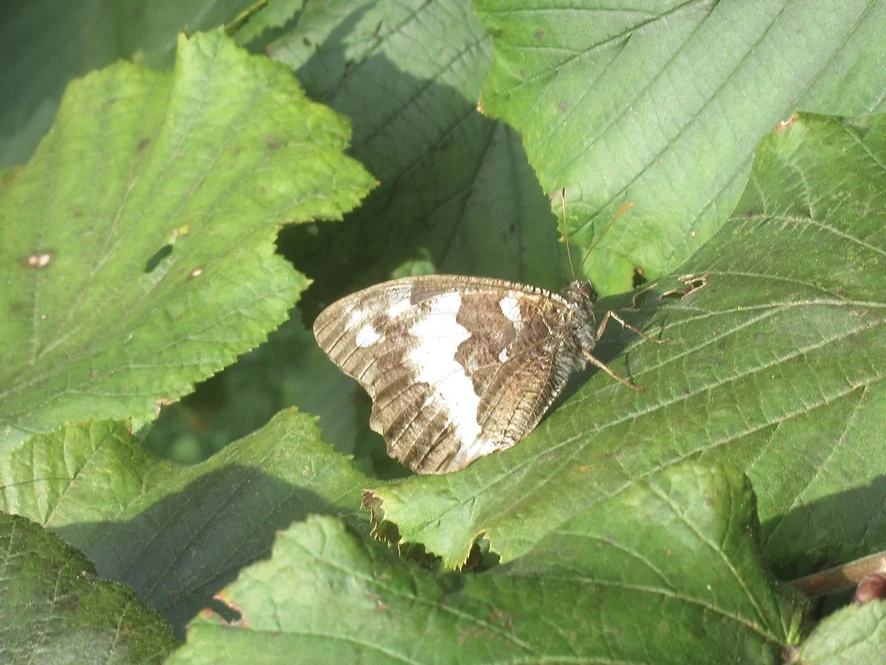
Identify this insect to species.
Brintesia circe
